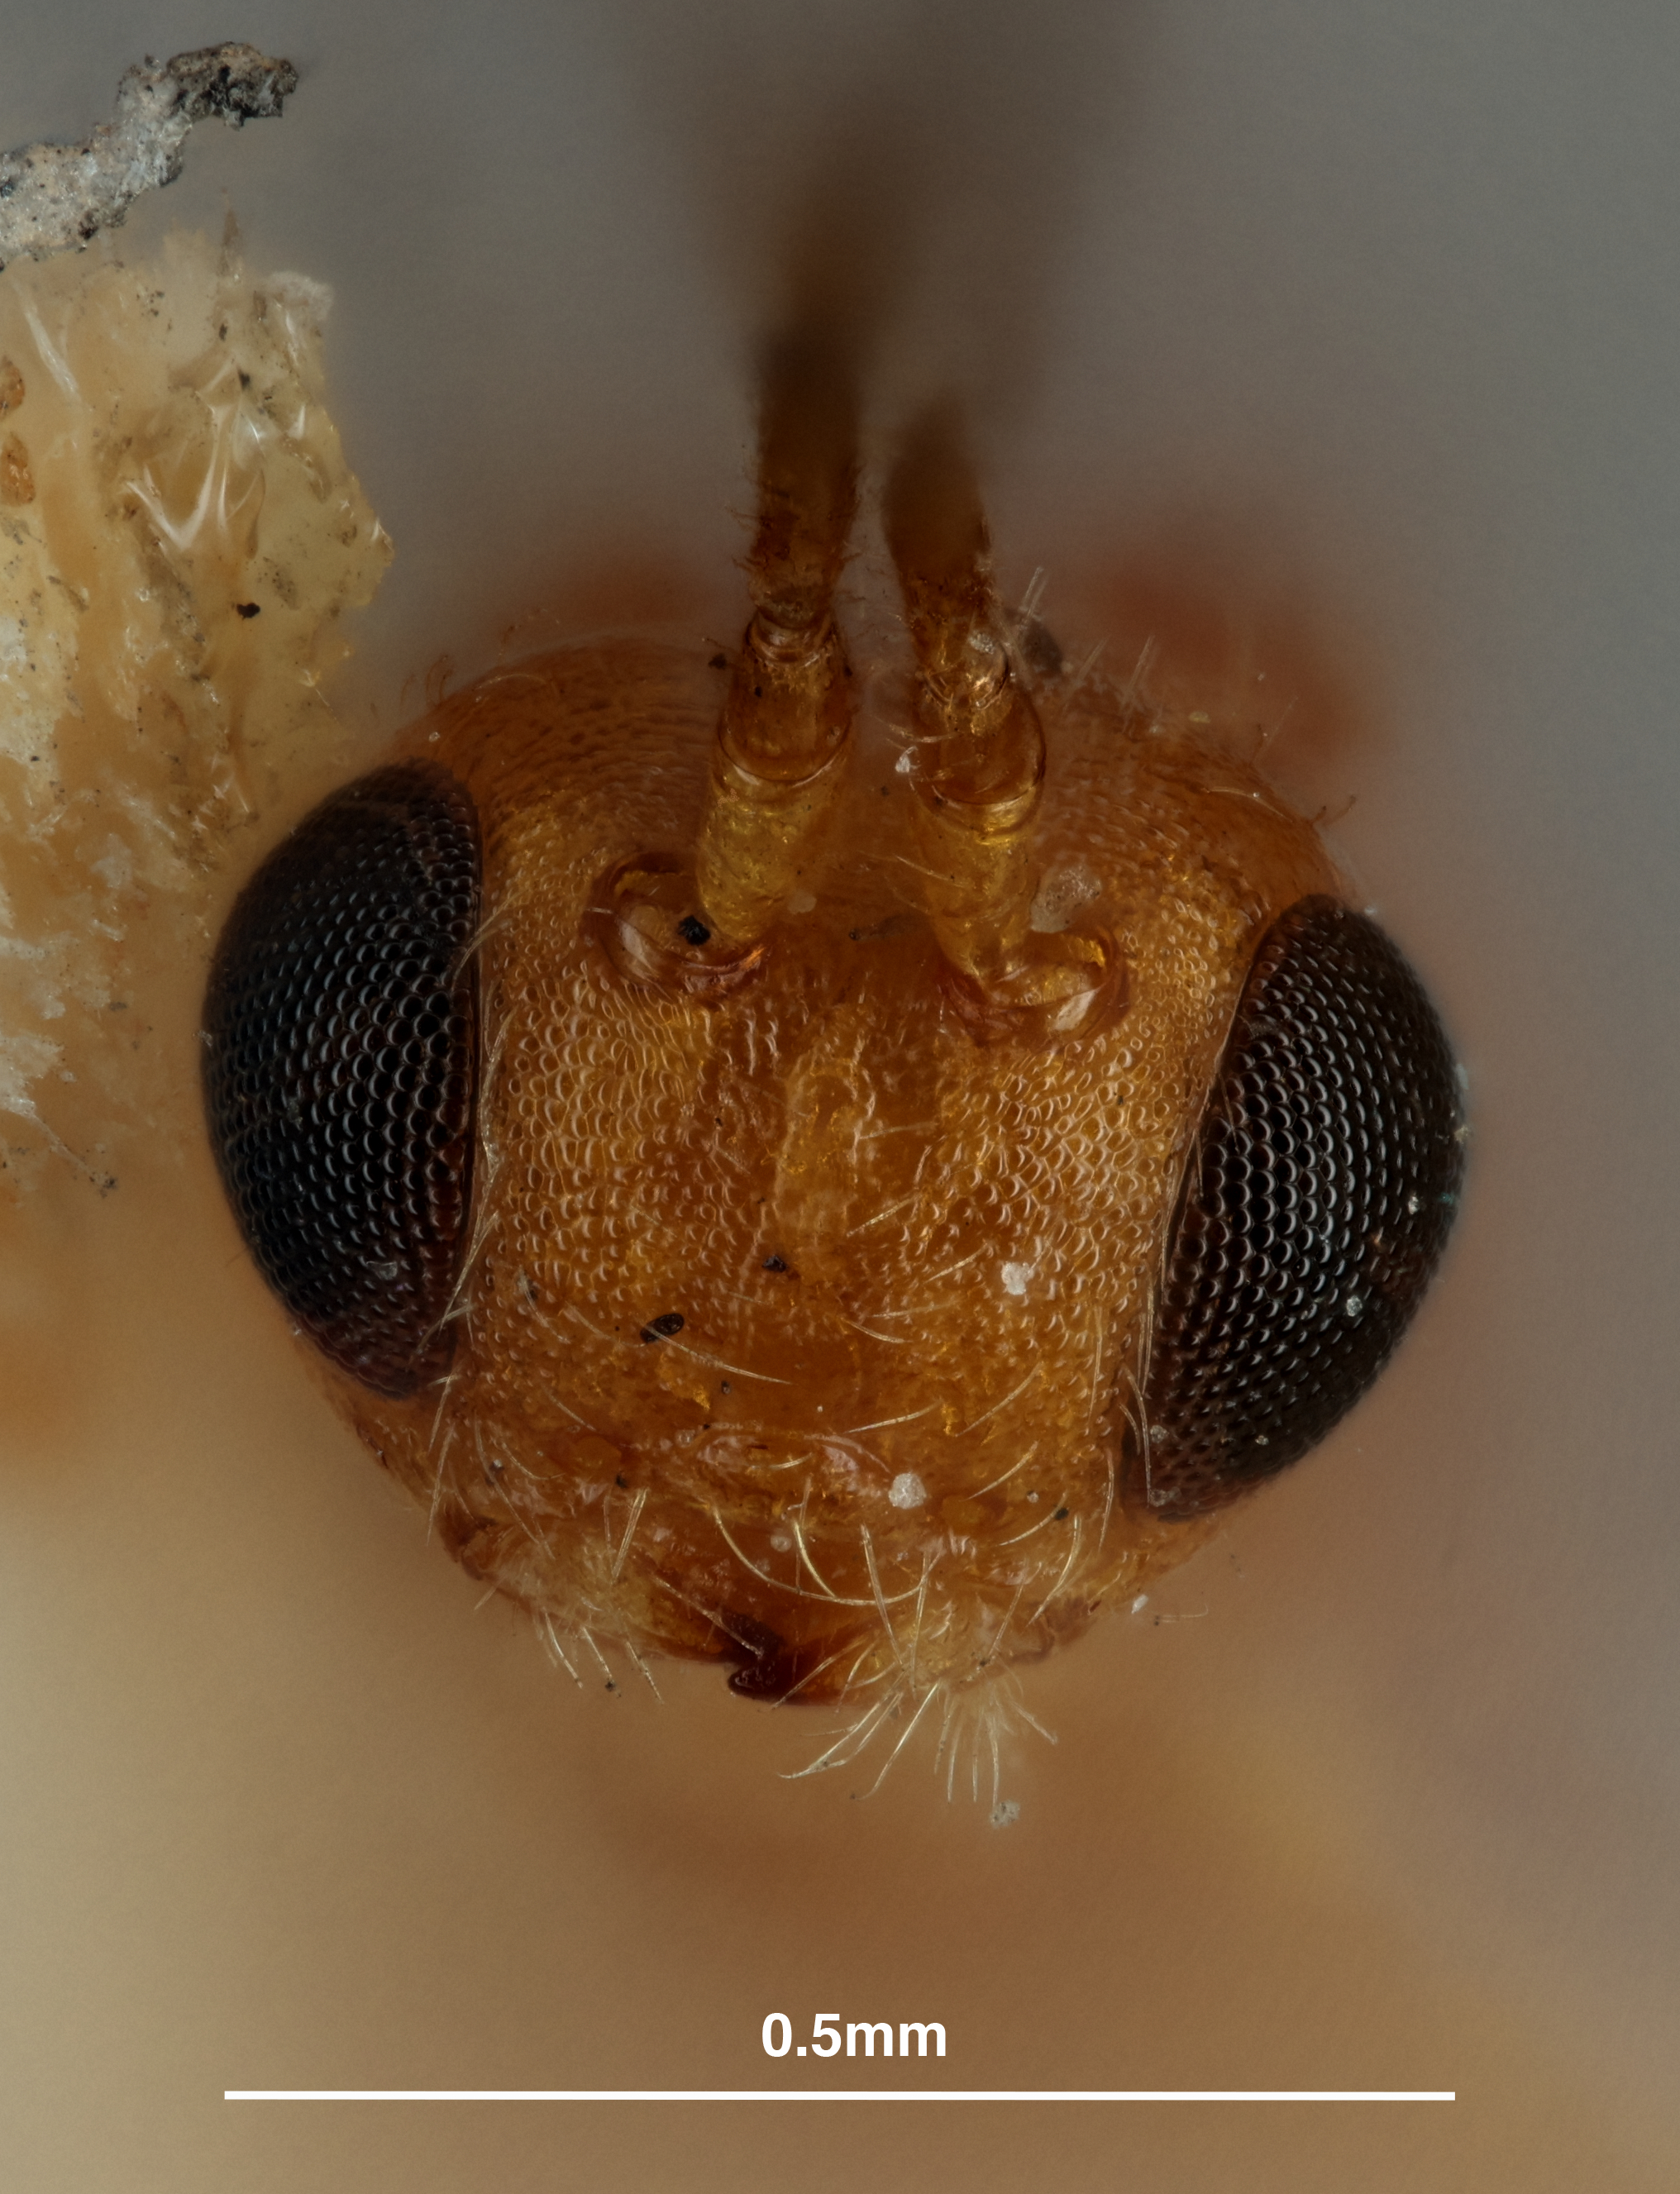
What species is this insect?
Opius hoffmanni
